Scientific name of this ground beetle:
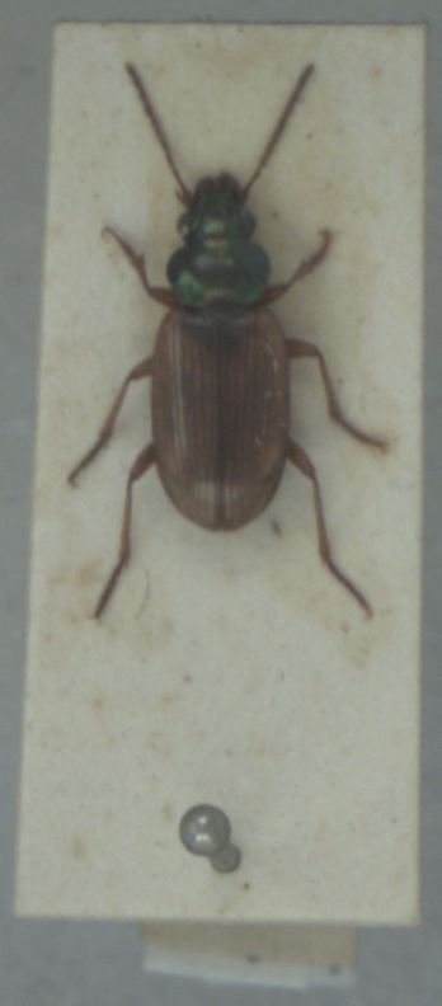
Pogonus luridipennis
